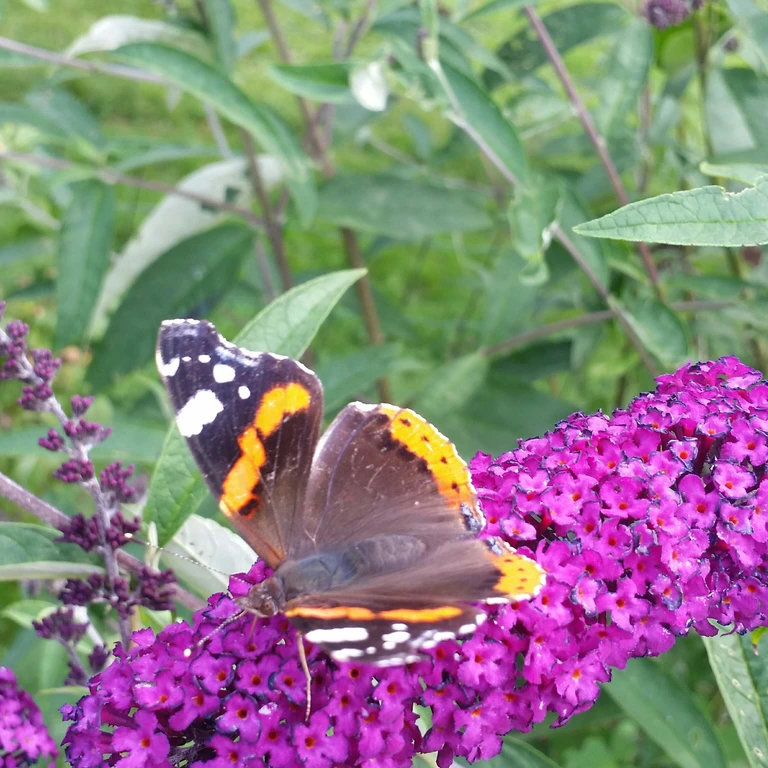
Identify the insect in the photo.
Vanessa atalanta
